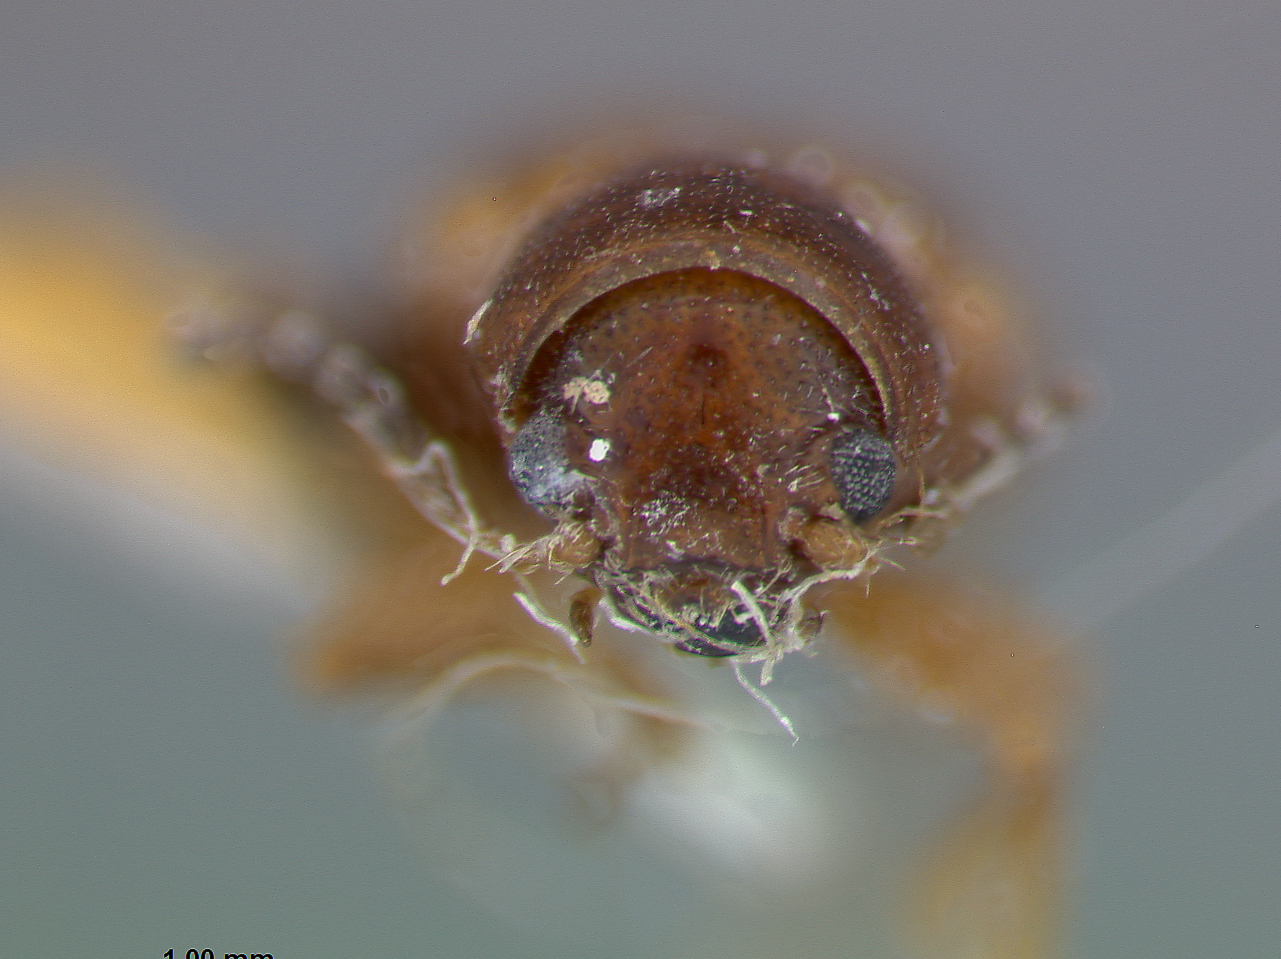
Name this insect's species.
Metachroma montanense
